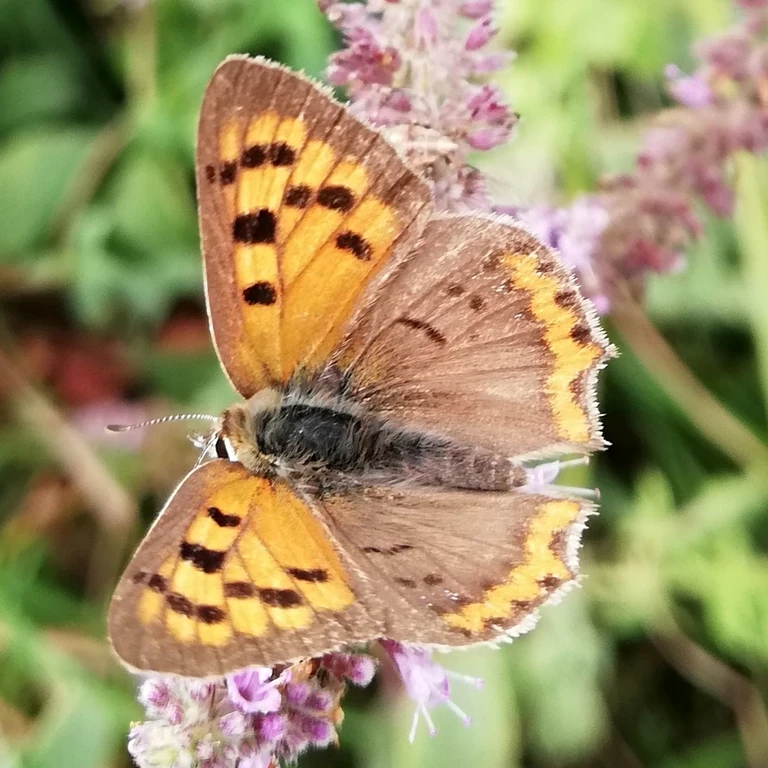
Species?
Lycaena phlaeas
